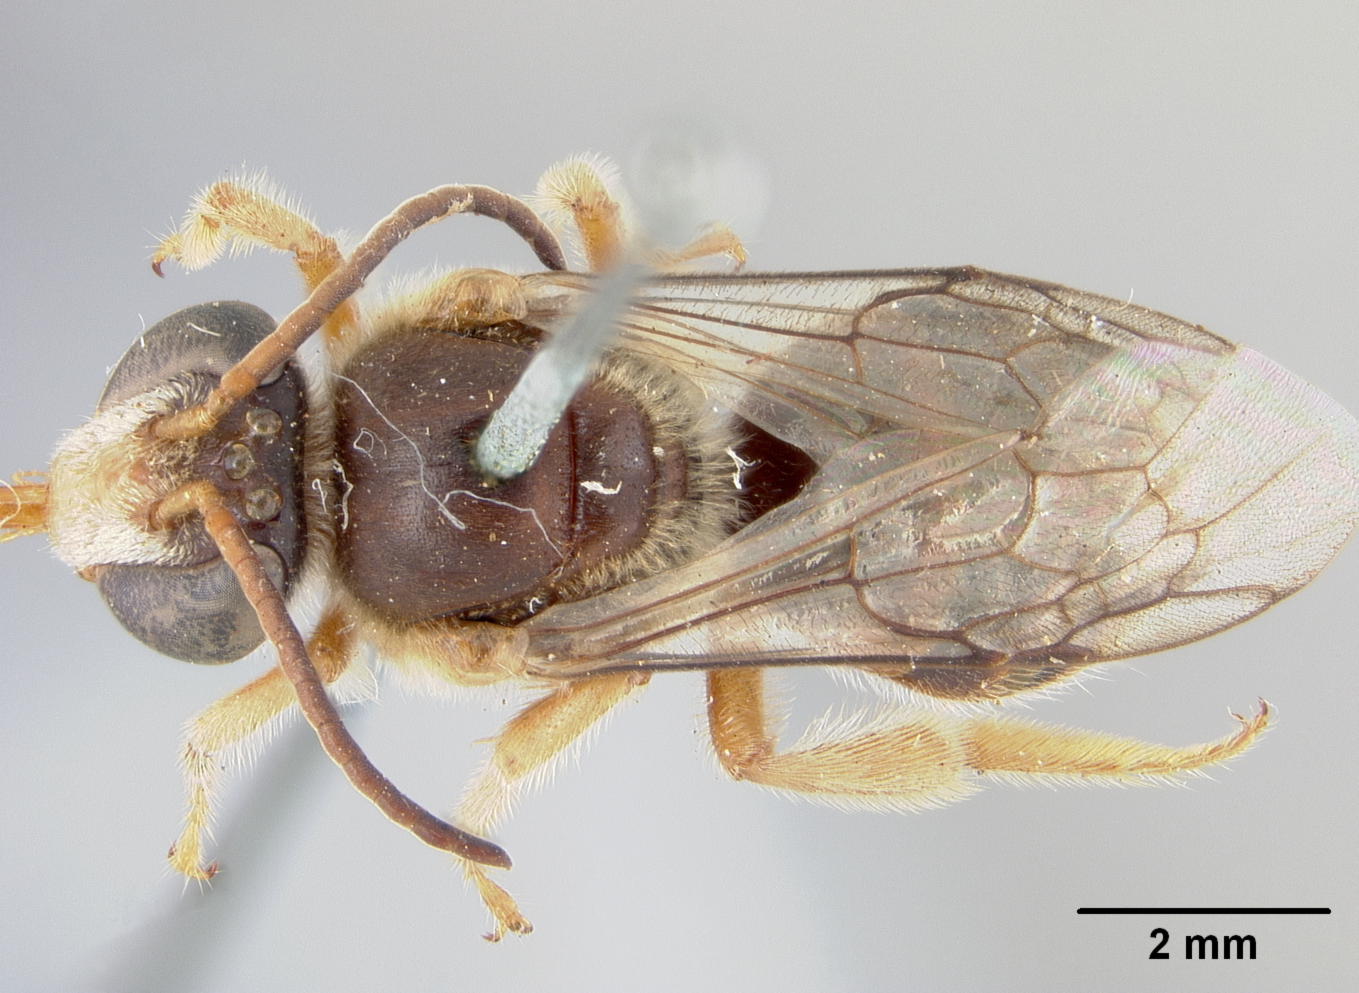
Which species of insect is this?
Nomia eboracina
